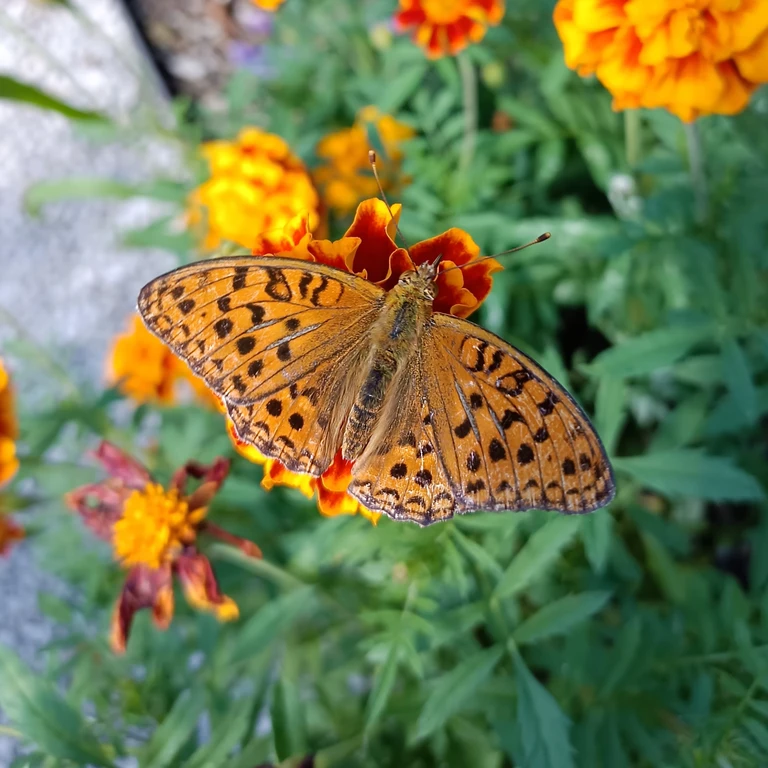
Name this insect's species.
Fabriciana adippe
